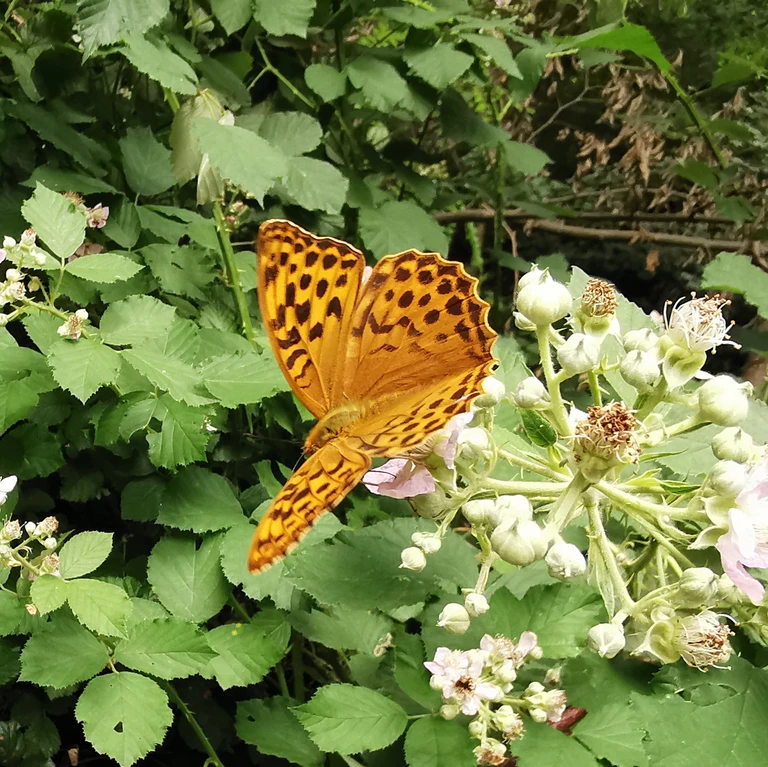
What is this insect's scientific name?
Argynnis paphia
